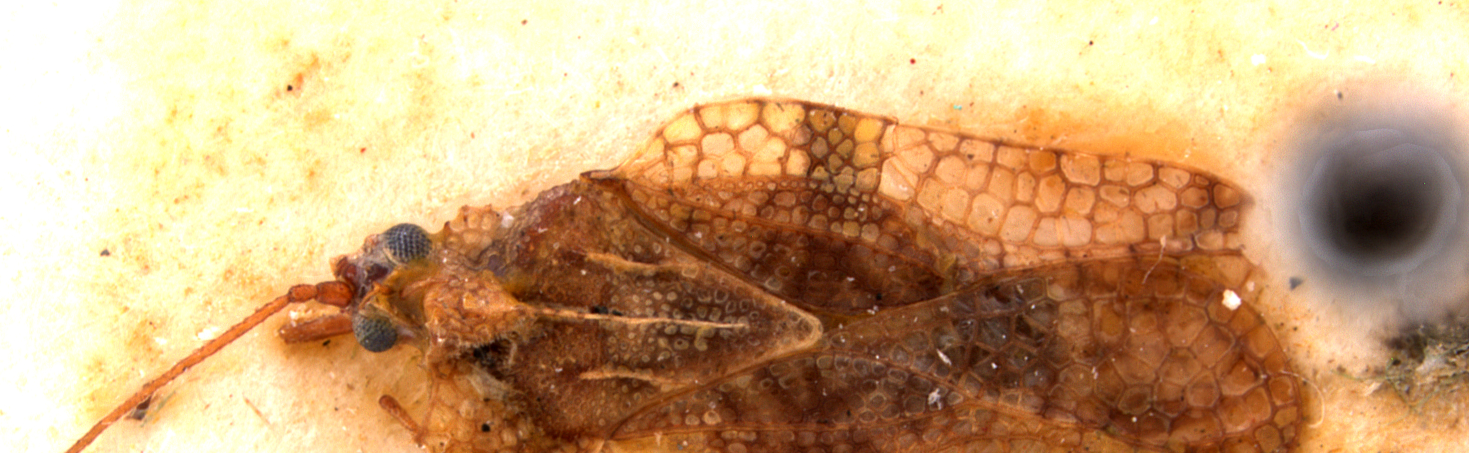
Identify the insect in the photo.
Belenus adocetus
